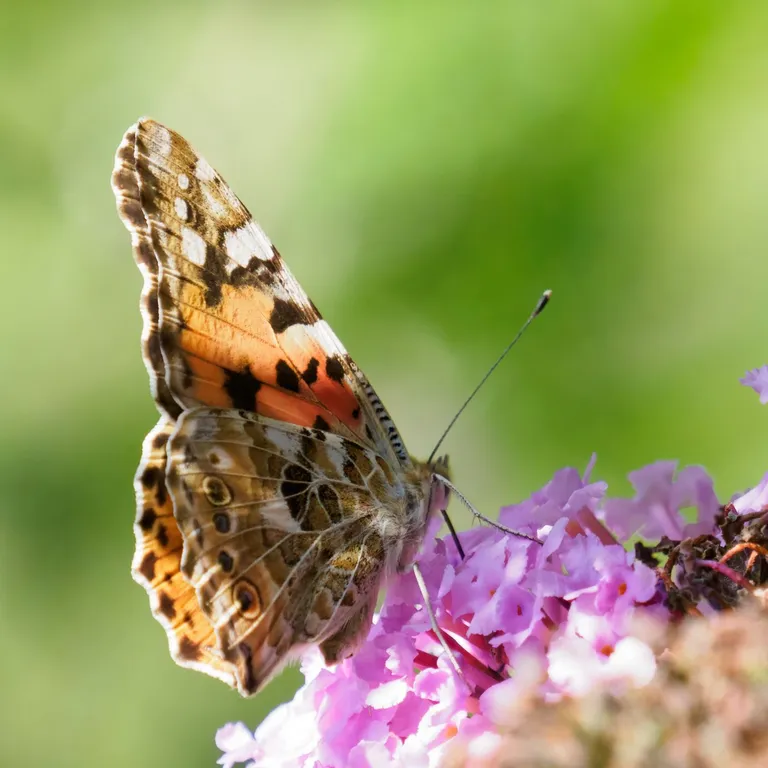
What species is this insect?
Vanessa cardui
